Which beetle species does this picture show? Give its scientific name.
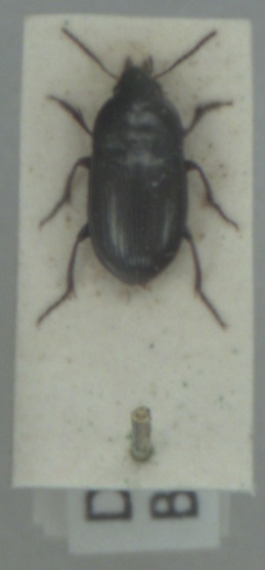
Amara curta
